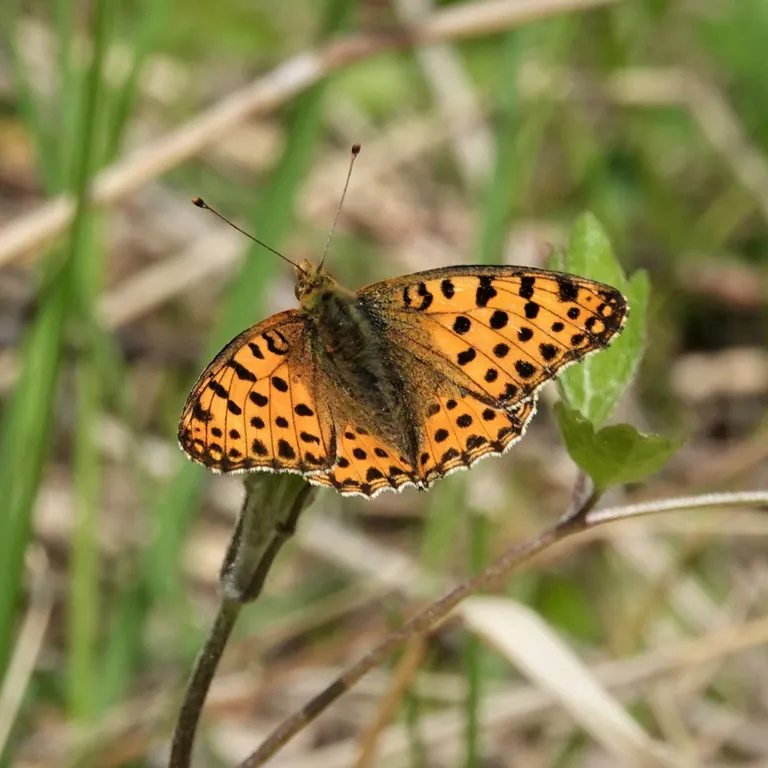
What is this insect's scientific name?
Issoria lathonia
